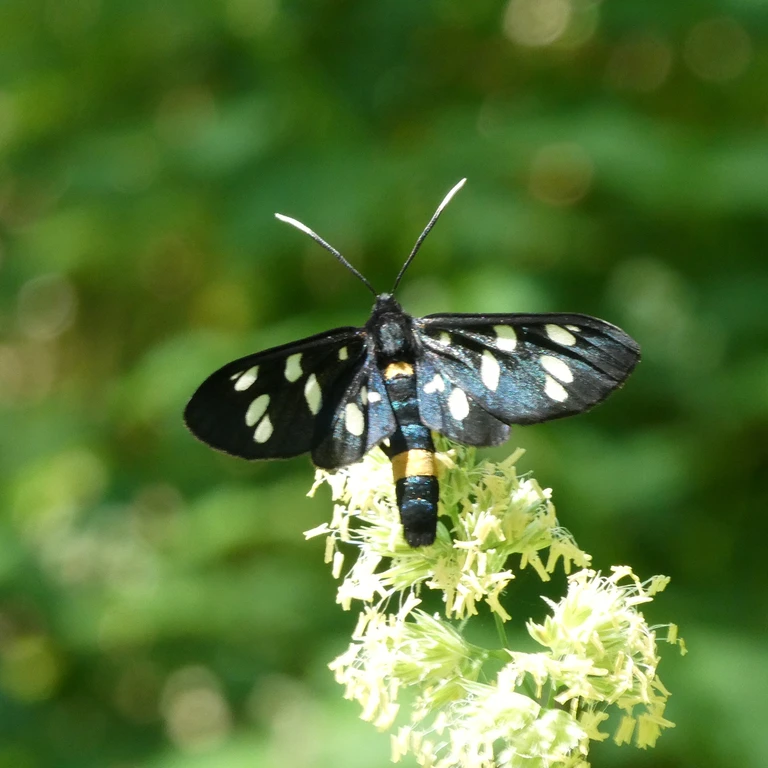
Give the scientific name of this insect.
Amata phegea
